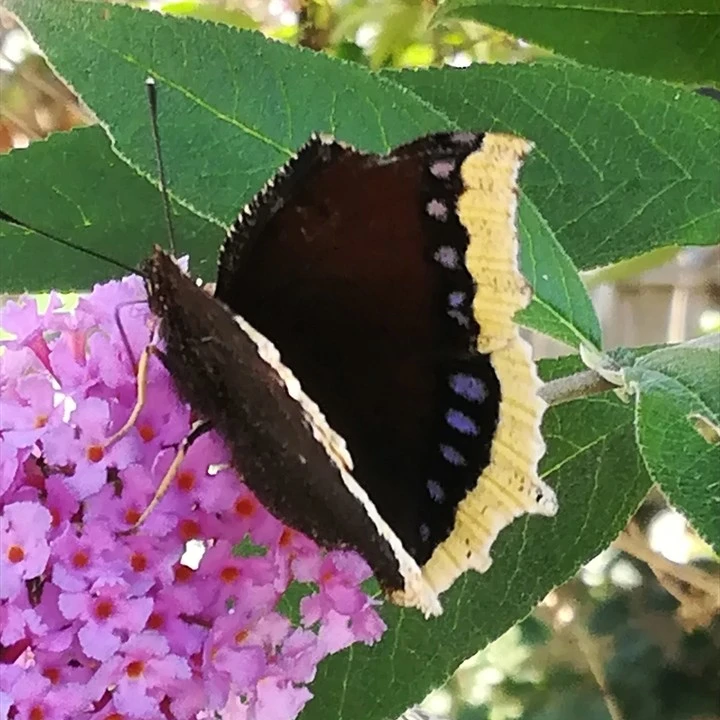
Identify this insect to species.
Nymphalis antiopa
